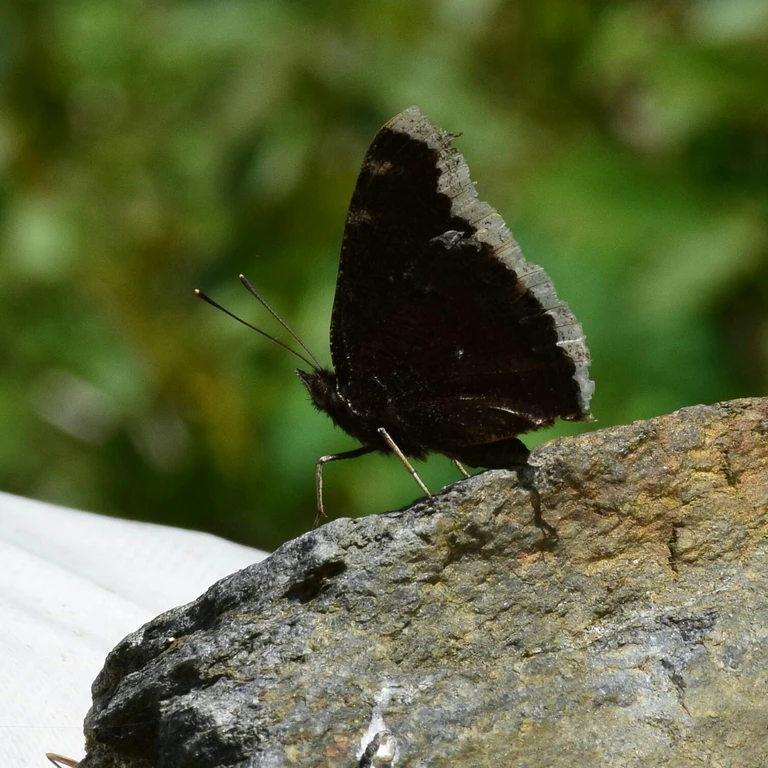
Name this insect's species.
Nymphalis antiopa
